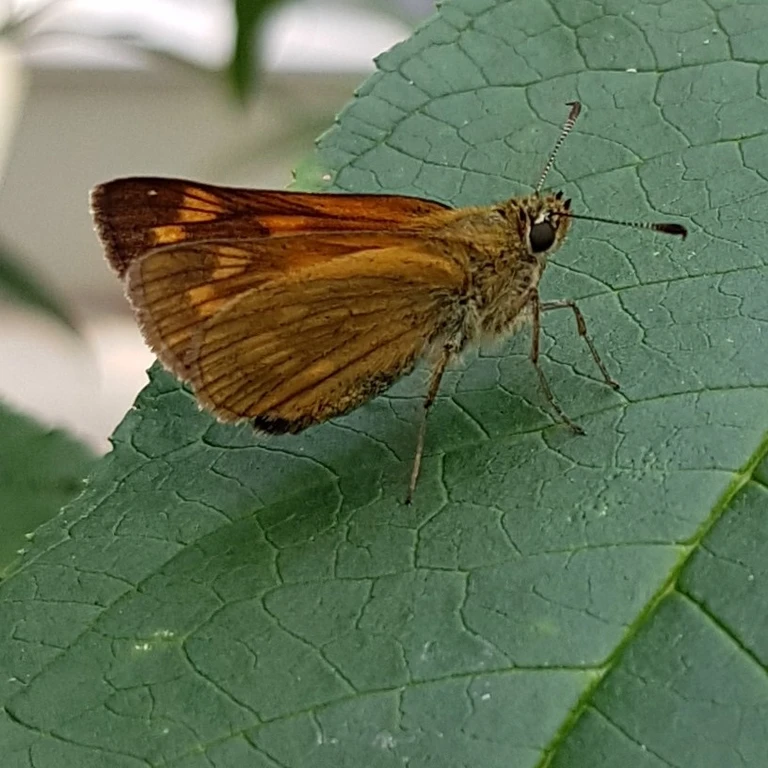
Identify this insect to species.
Ochlodes sylvanus (also Ochlodes venata)
